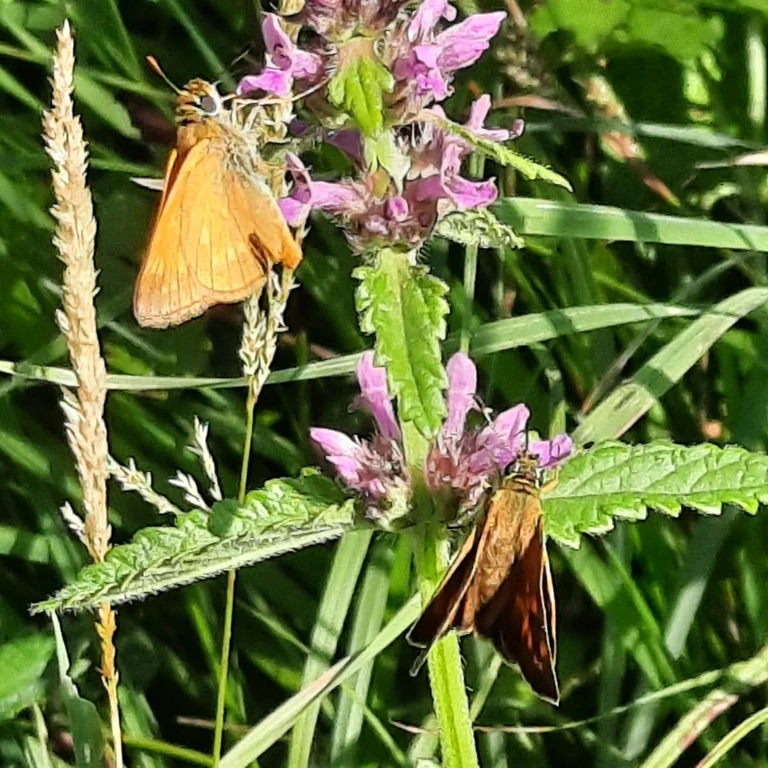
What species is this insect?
Ochlodes sylvanus (also Ochlodes venata)
